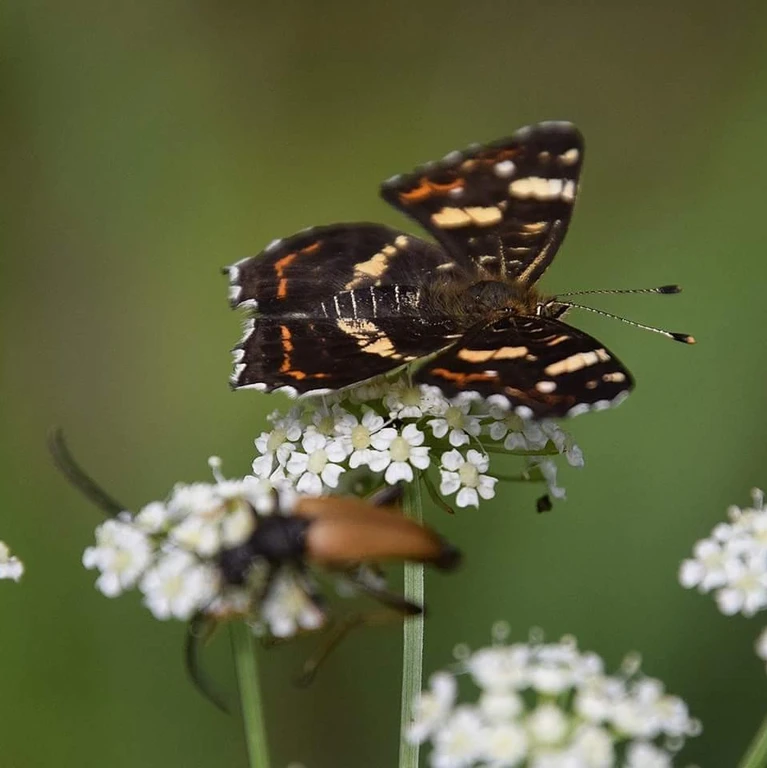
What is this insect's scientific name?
Araschnia levana
